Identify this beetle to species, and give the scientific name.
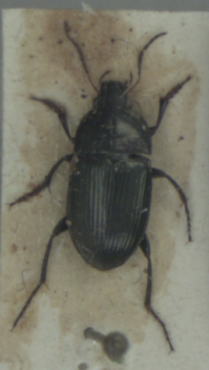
Amara ovata
